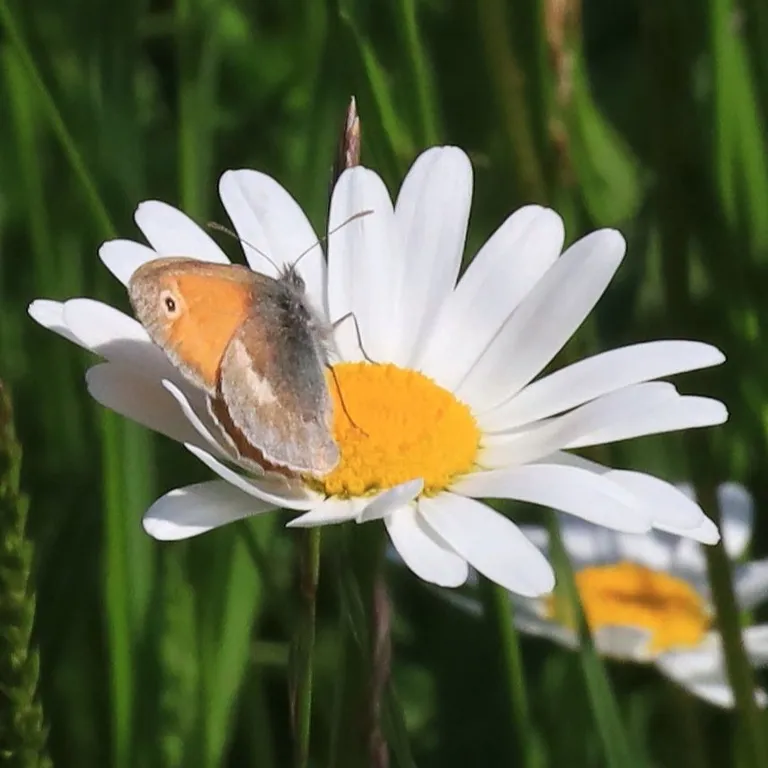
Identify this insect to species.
Coenonympha pamphilus
